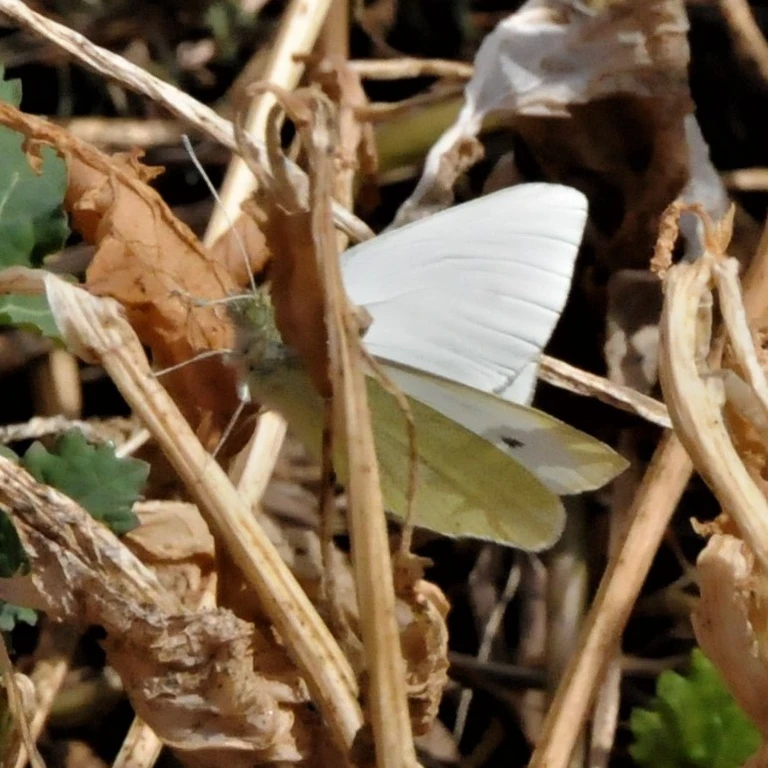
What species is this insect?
Pieris rapae
